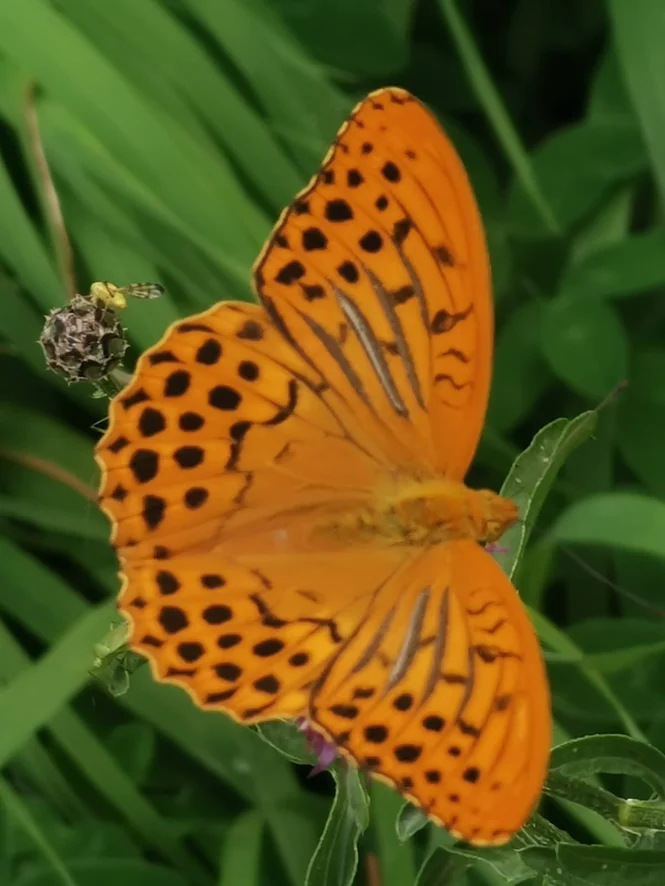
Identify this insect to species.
Argynnis paphia
